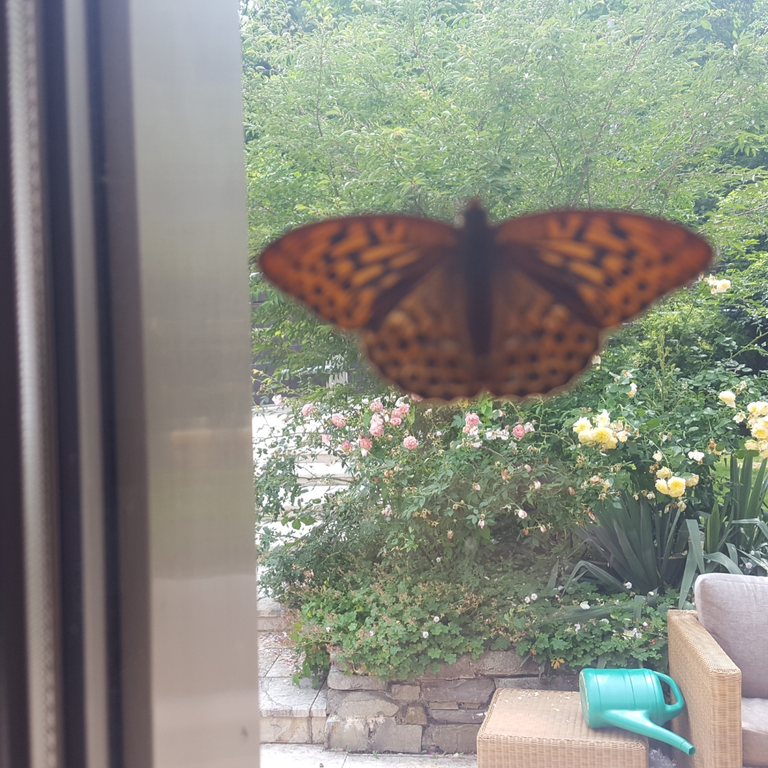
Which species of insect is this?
Argynnis paphia
